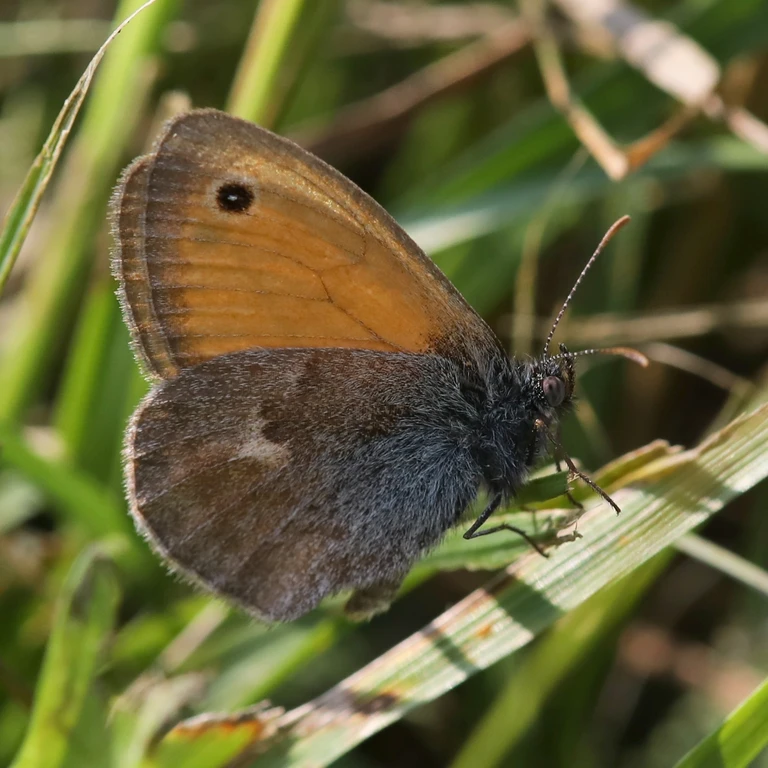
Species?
Coenonympha pamphilus
